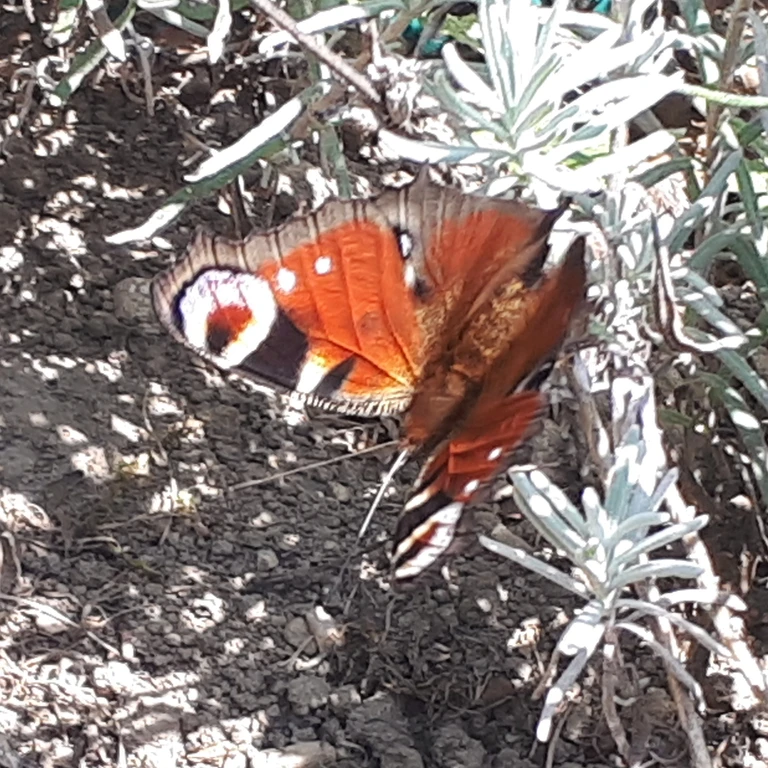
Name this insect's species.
Aglais io
